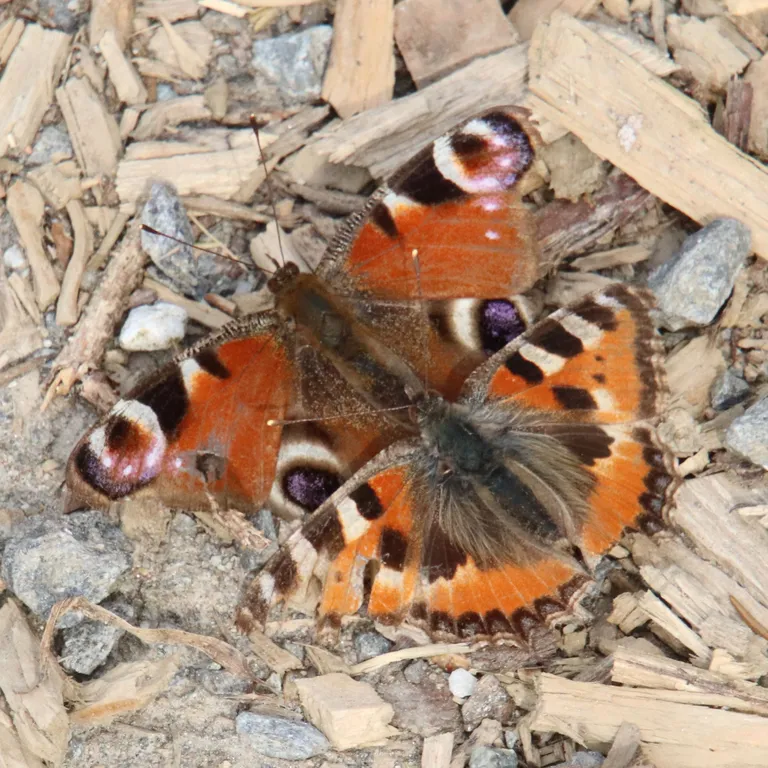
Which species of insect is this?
Aglais urticae
